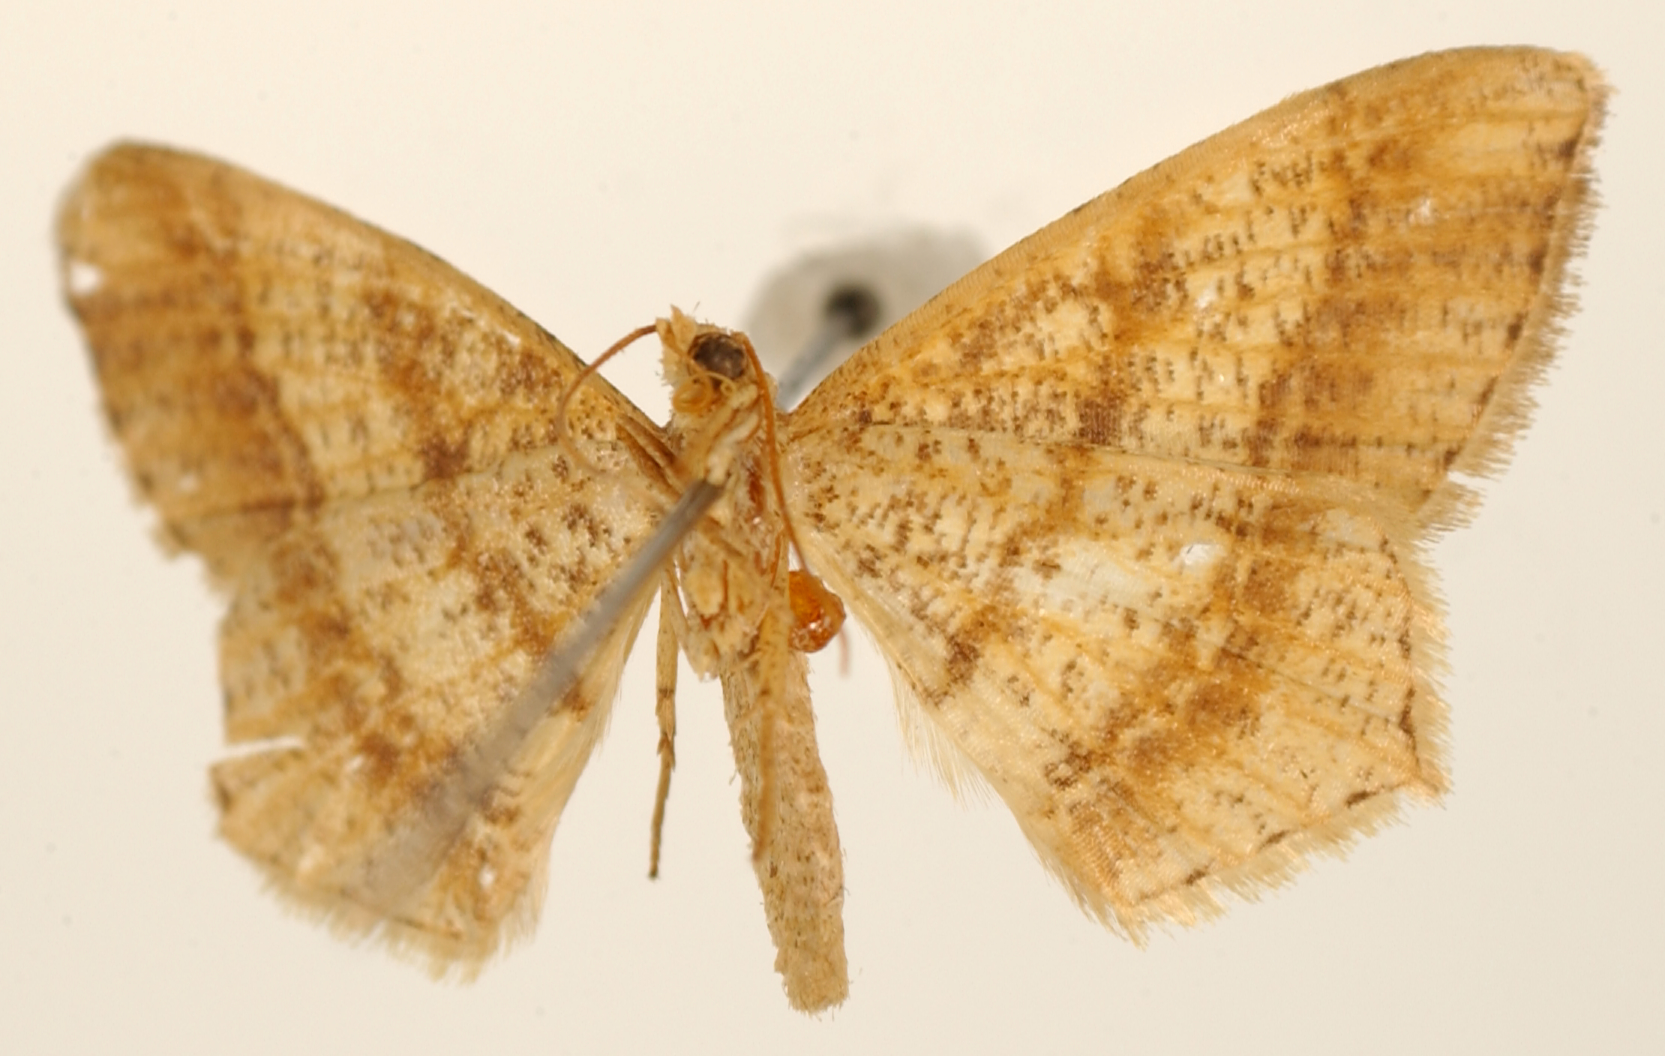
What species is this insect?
Xenoecista regularis
